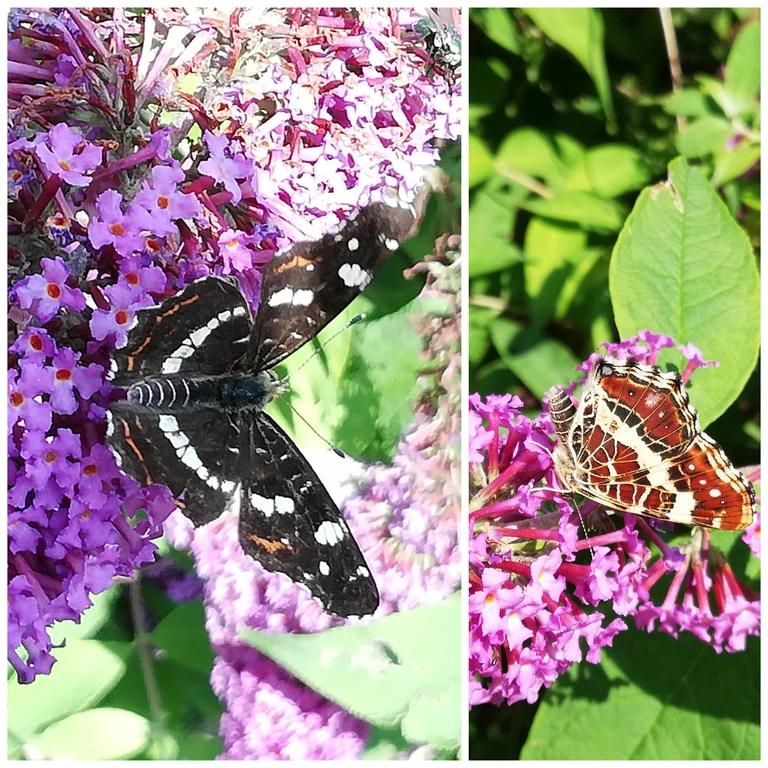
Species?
Araschnia levana
